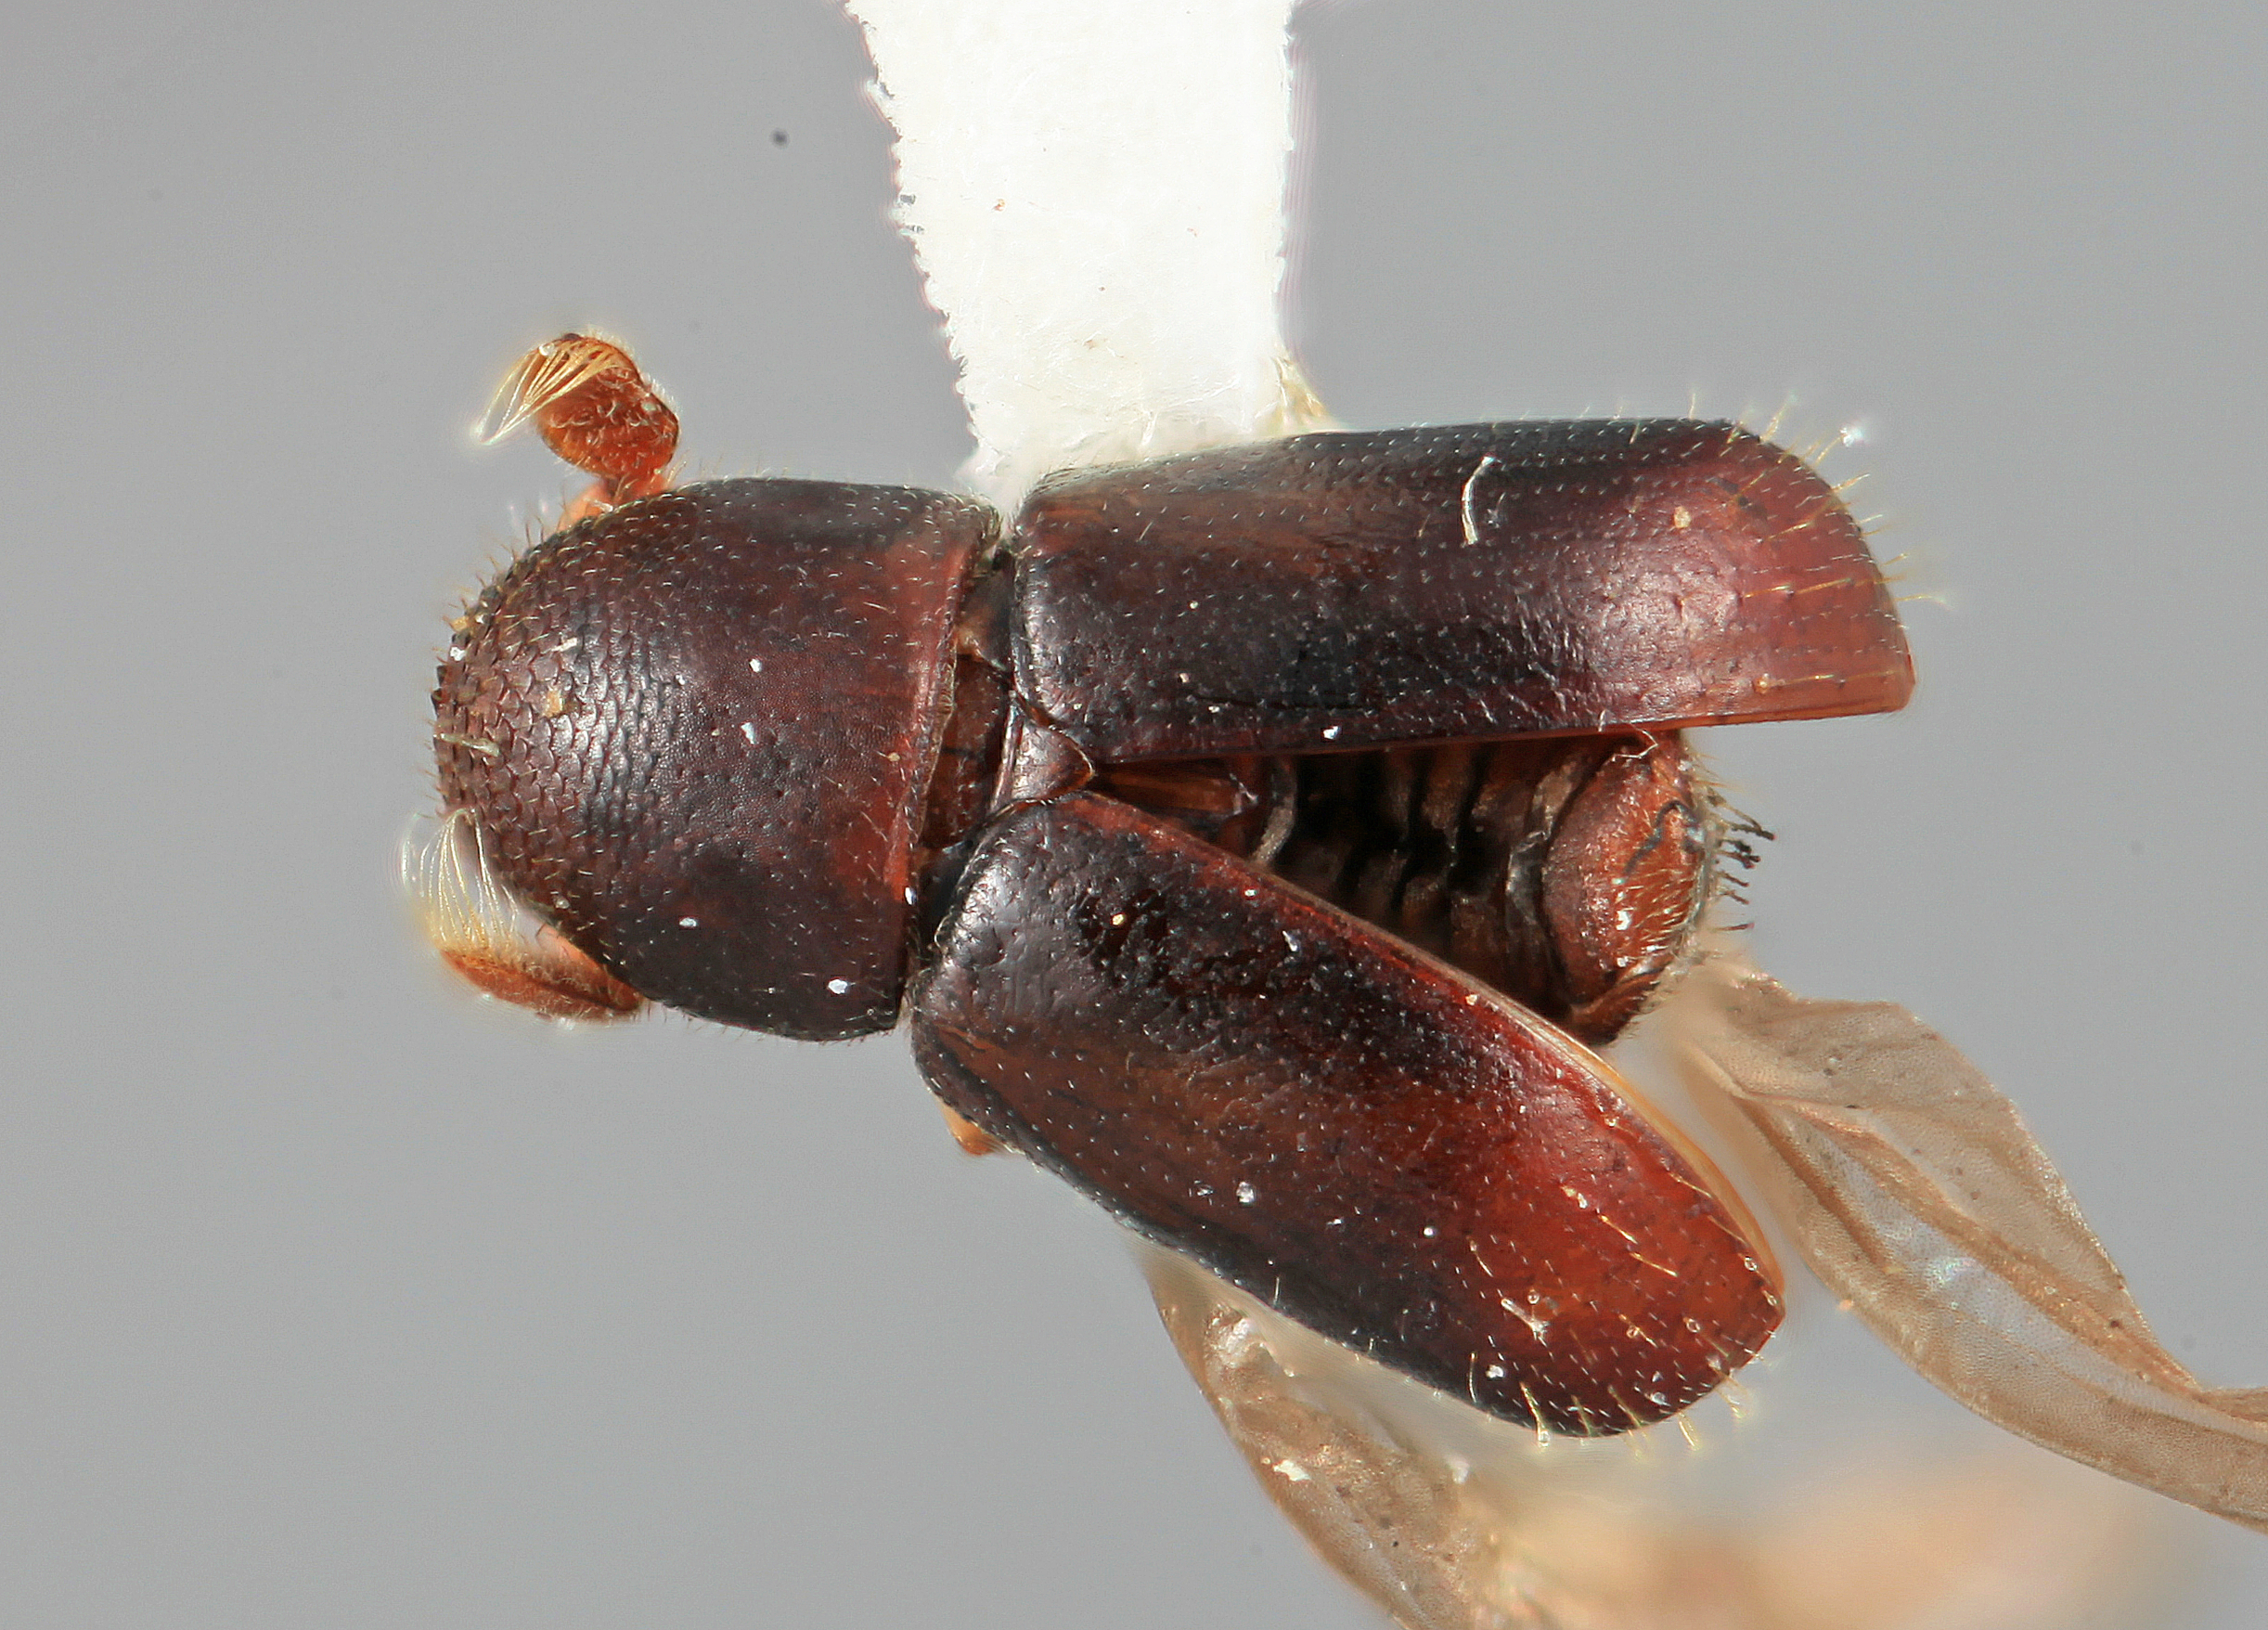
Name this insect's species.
Corthyloxiphus colombiae
